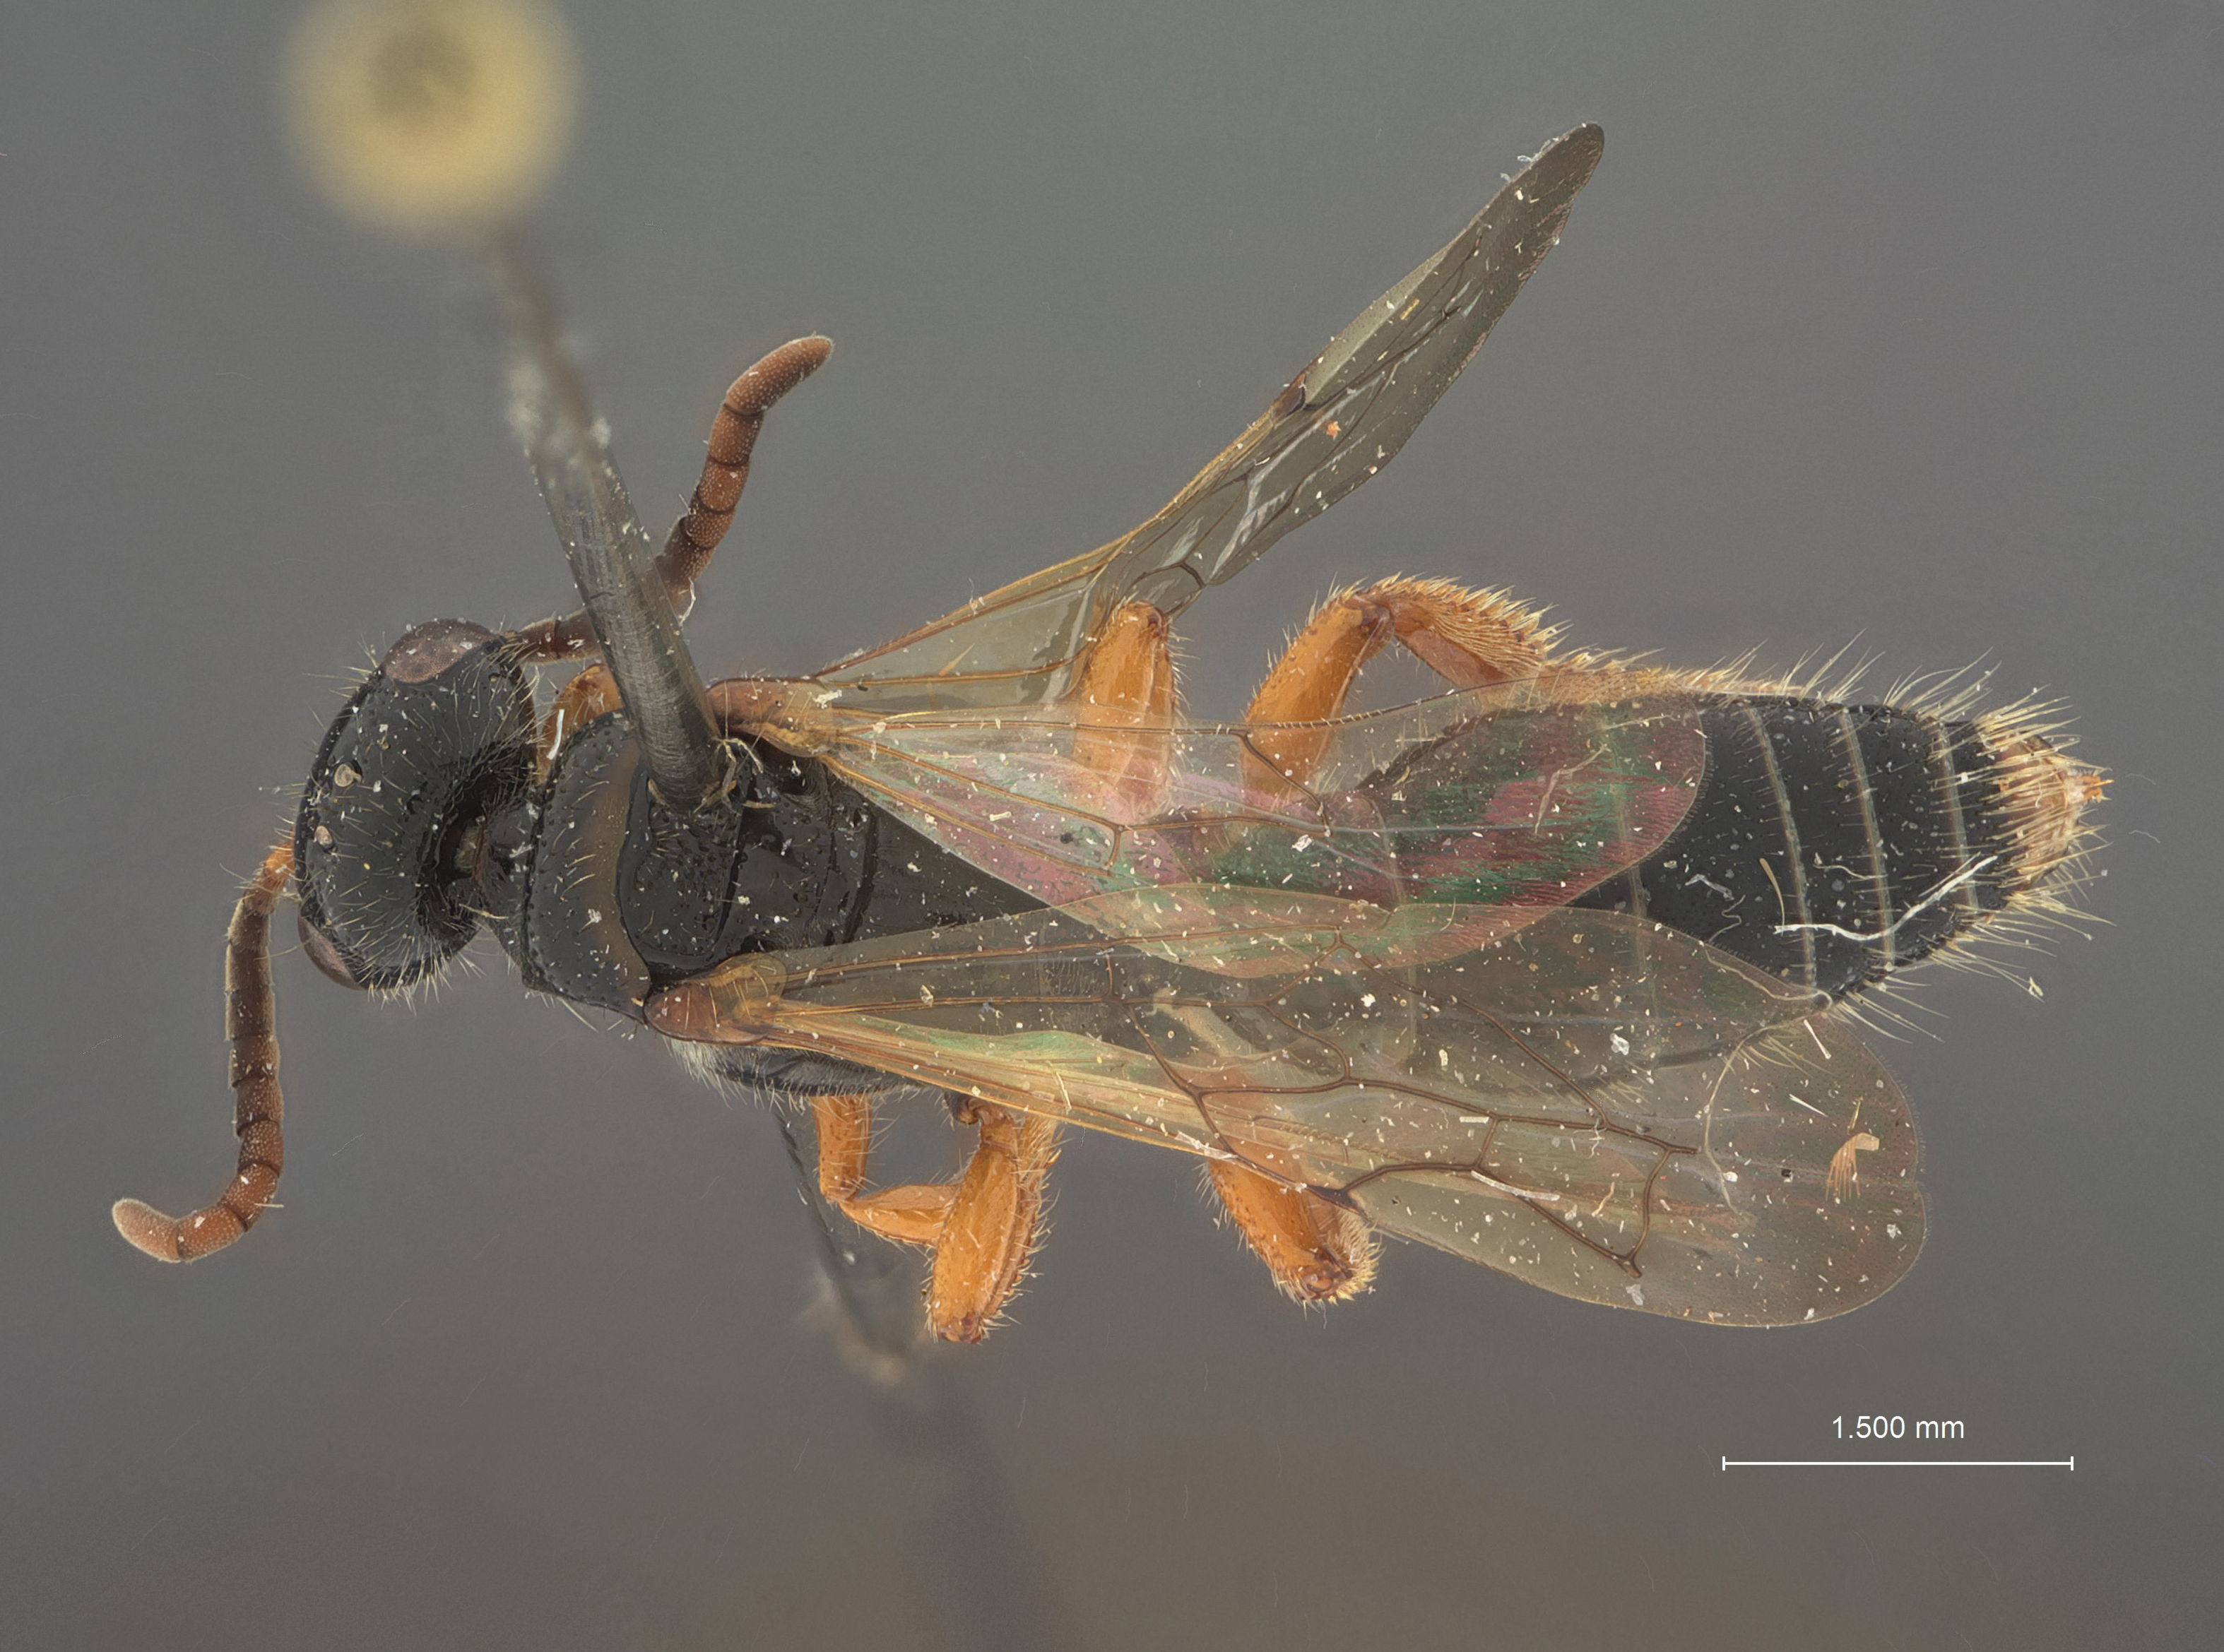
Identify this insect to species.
Tiphia moczari
